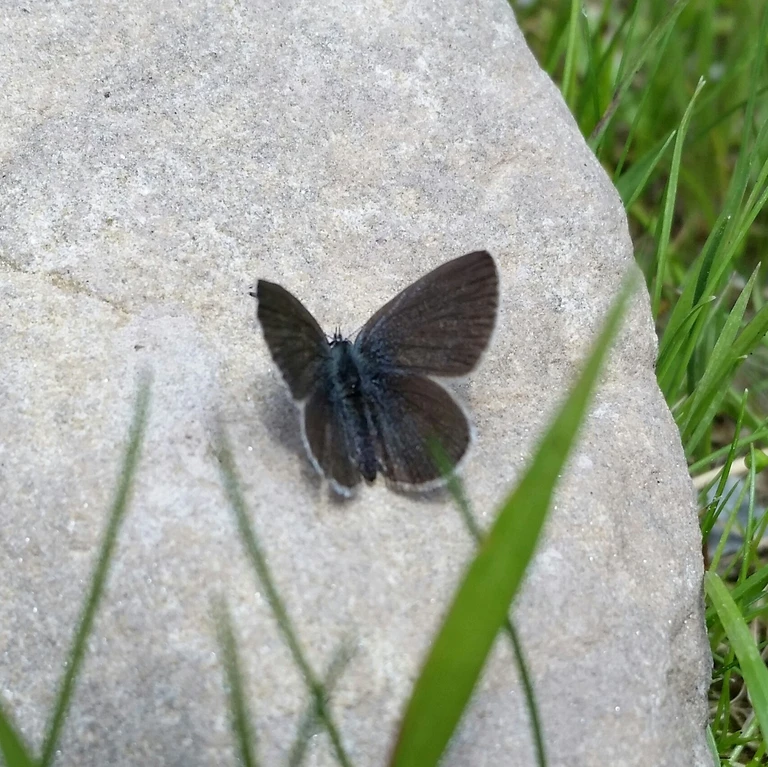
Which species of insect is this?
Cupido minimus
